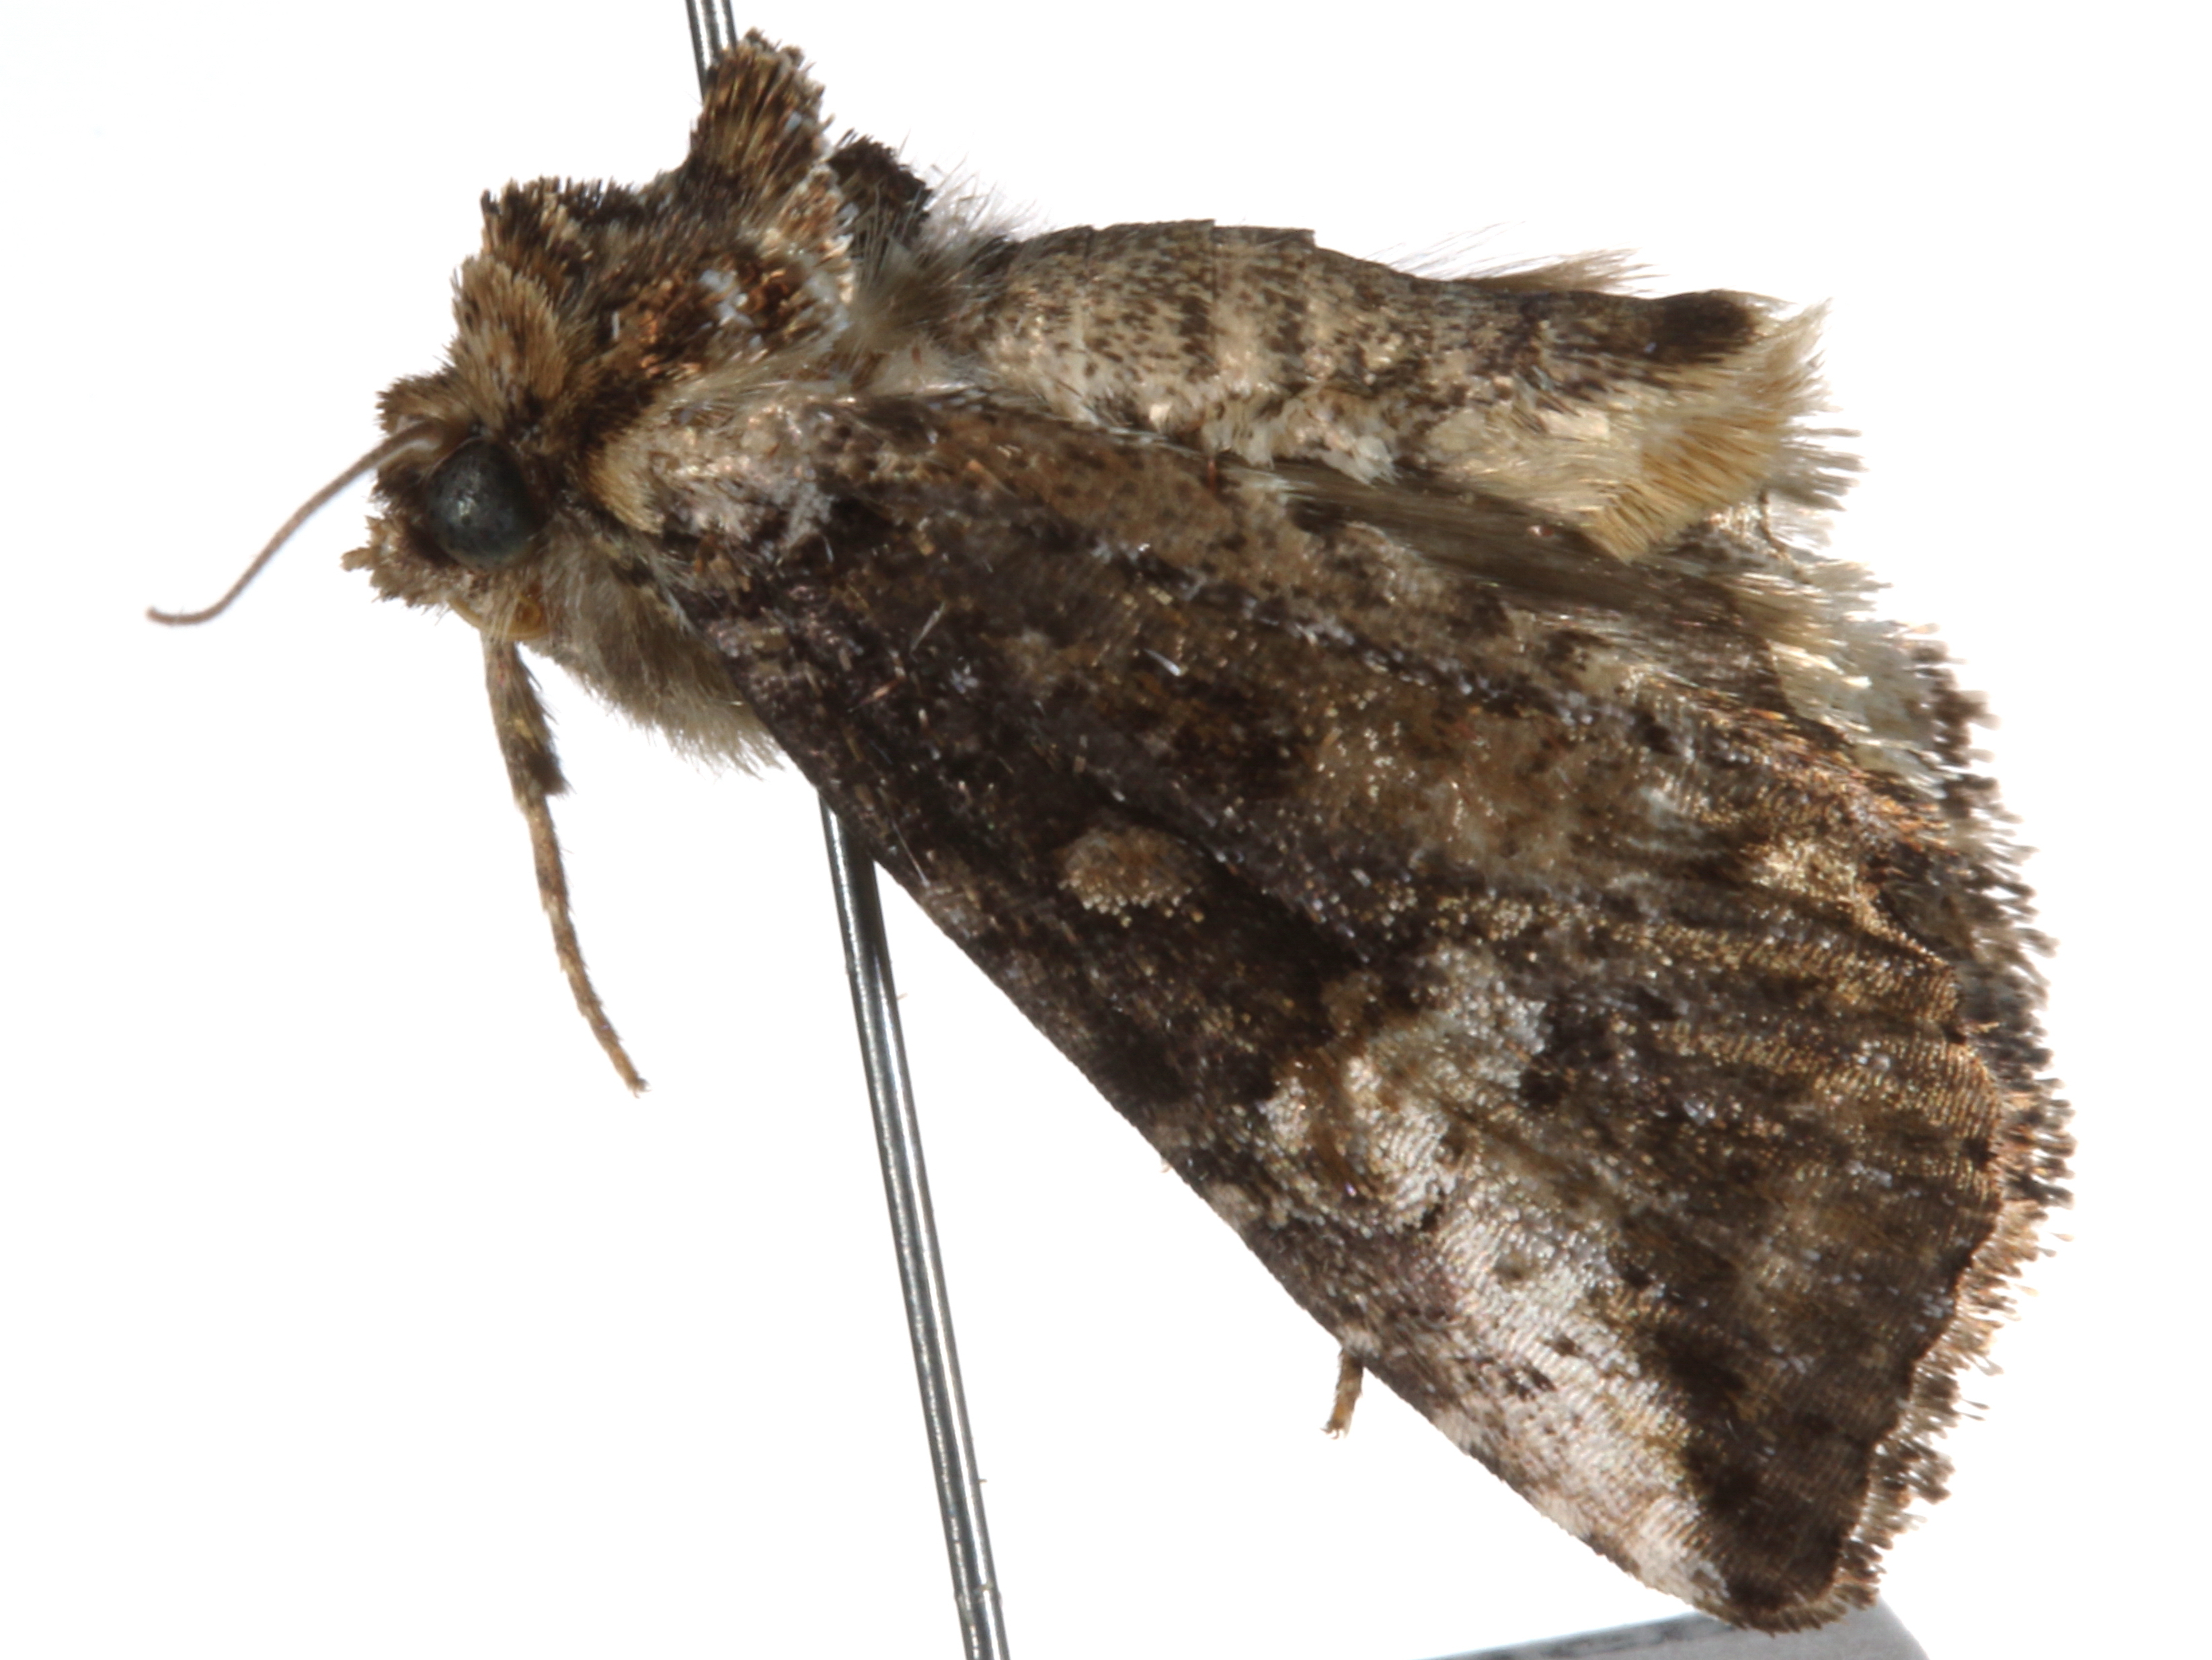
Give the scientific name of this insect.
Pseudoxylomoea laetrina
